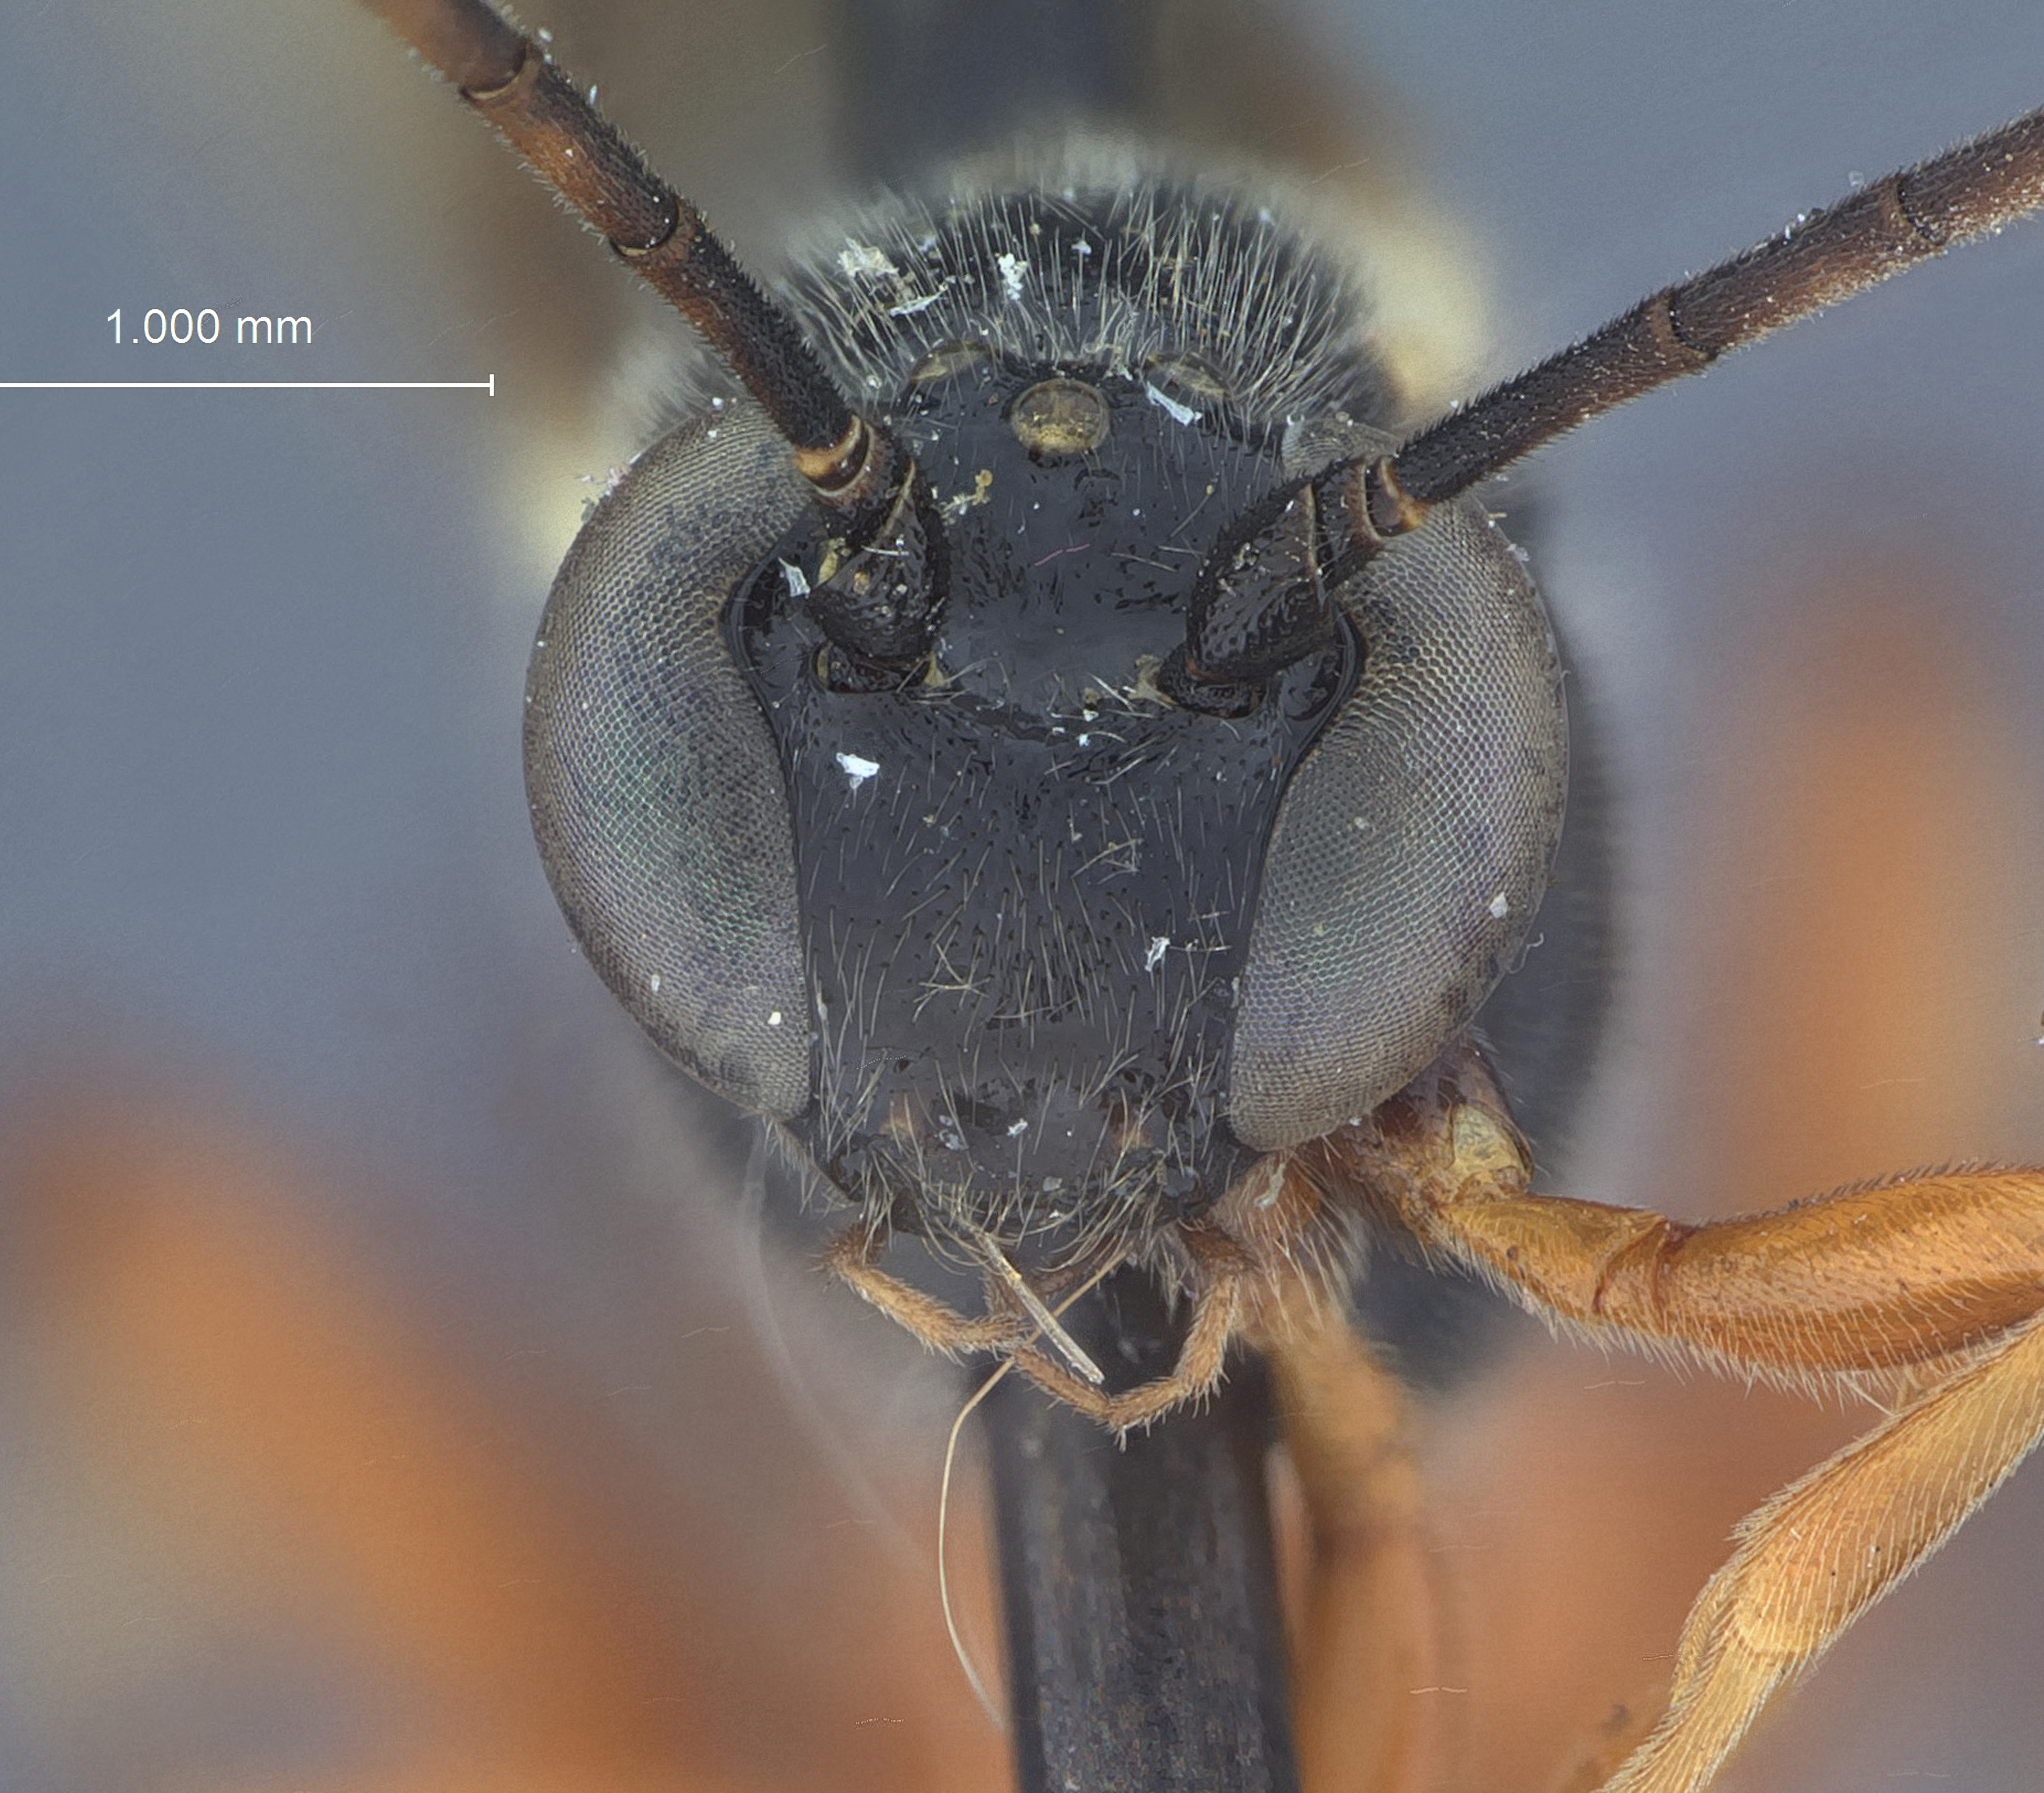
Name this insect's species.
Itoplectis brevacus
